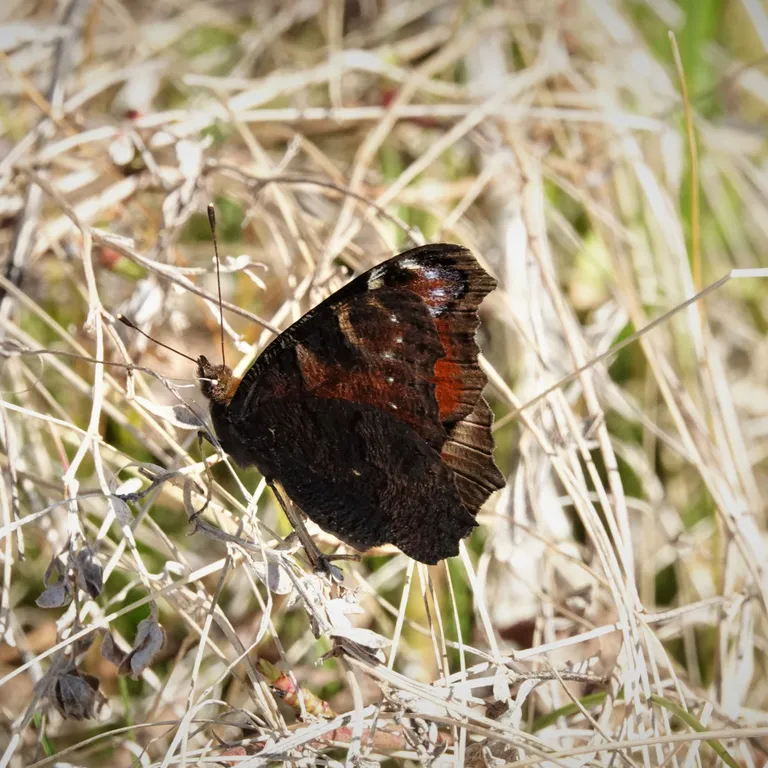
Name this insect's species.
Aglais io
